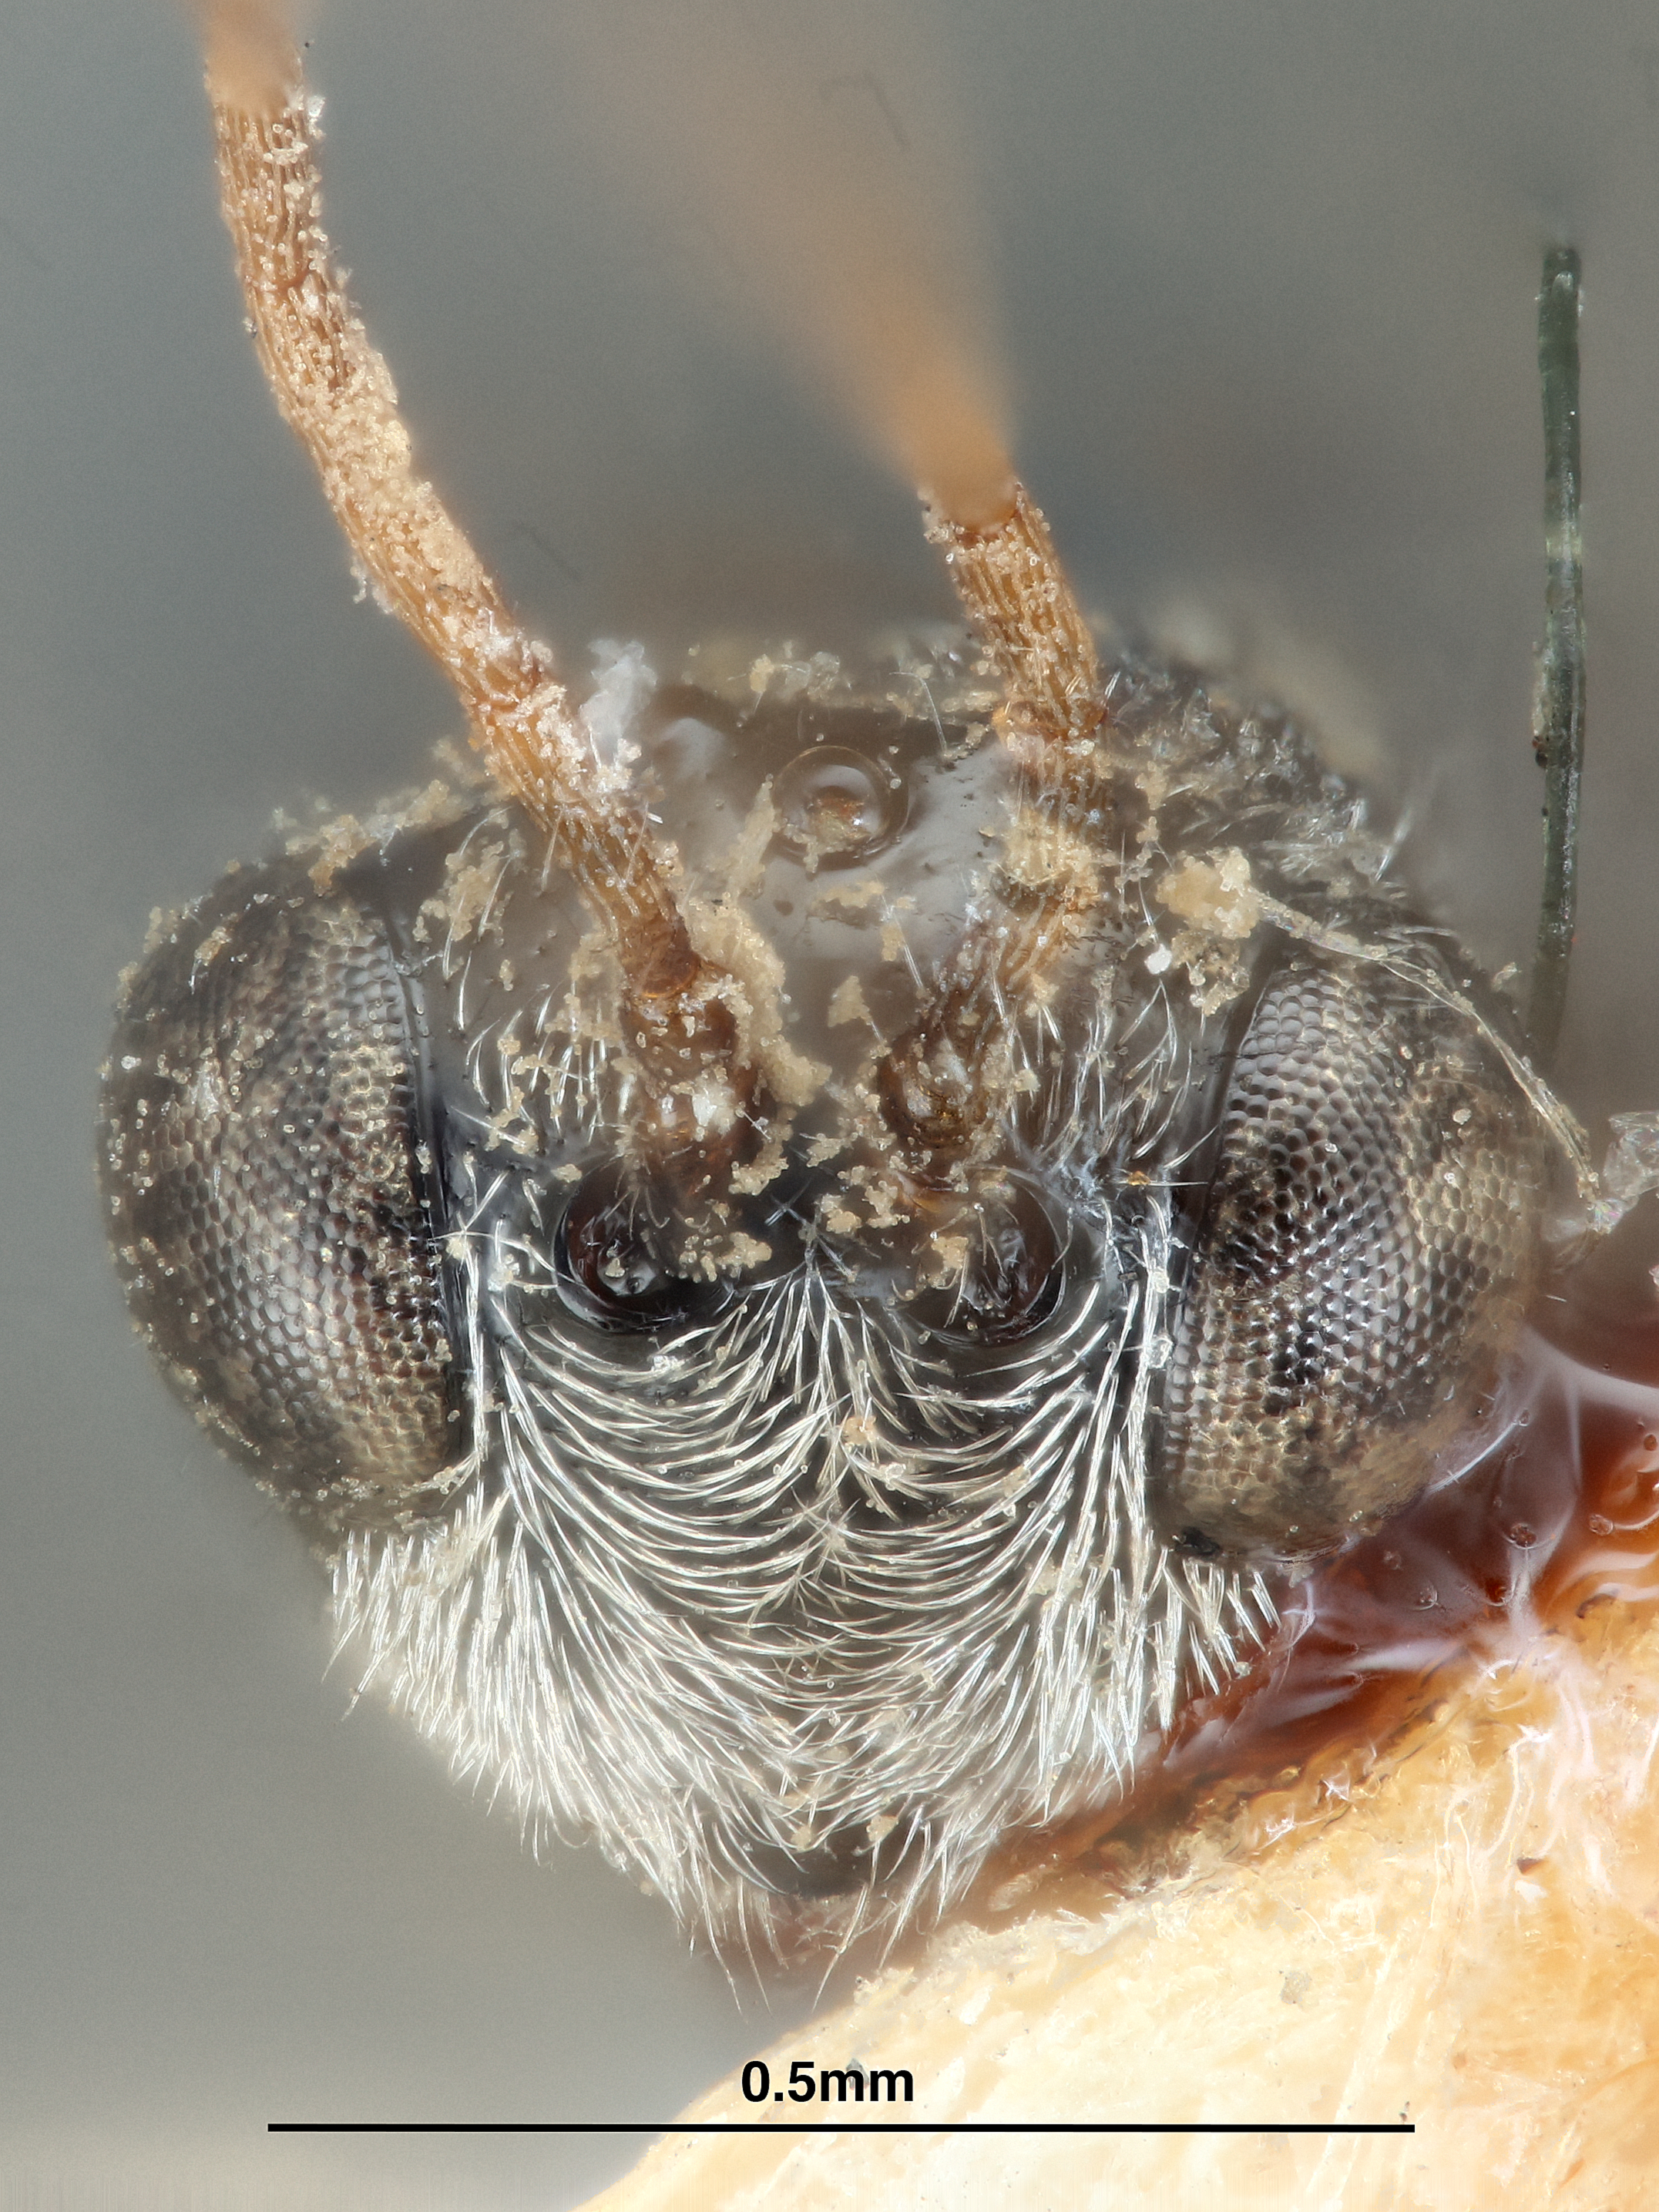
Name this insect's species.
Anacharis australiensis
